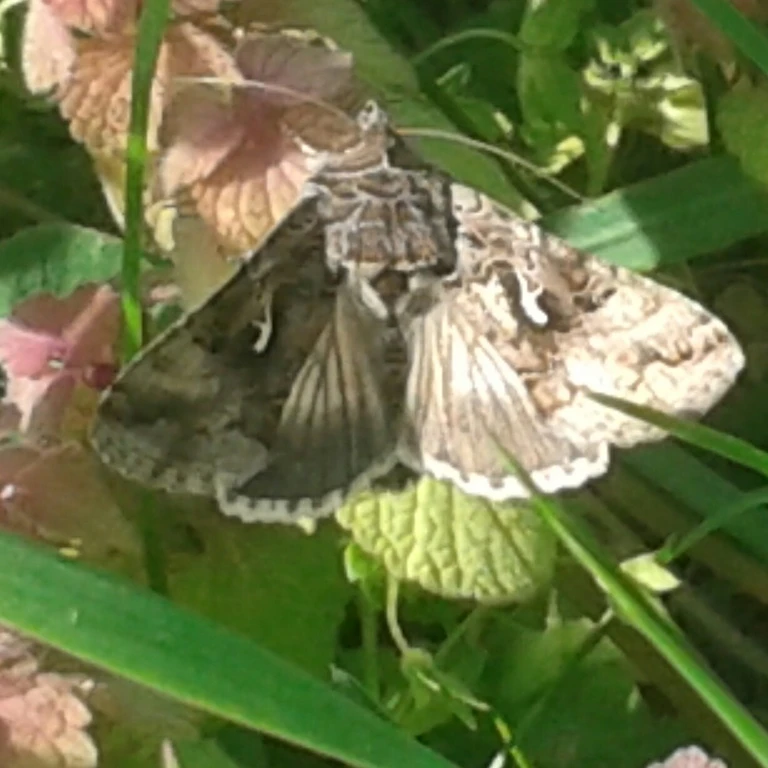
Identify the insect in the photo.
Autographa gamma
